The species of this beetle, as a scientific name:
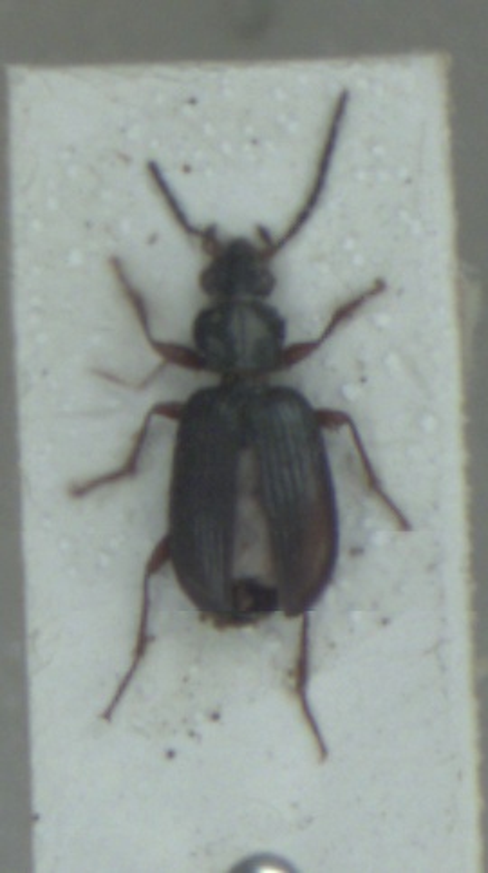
Bembidion decorum
